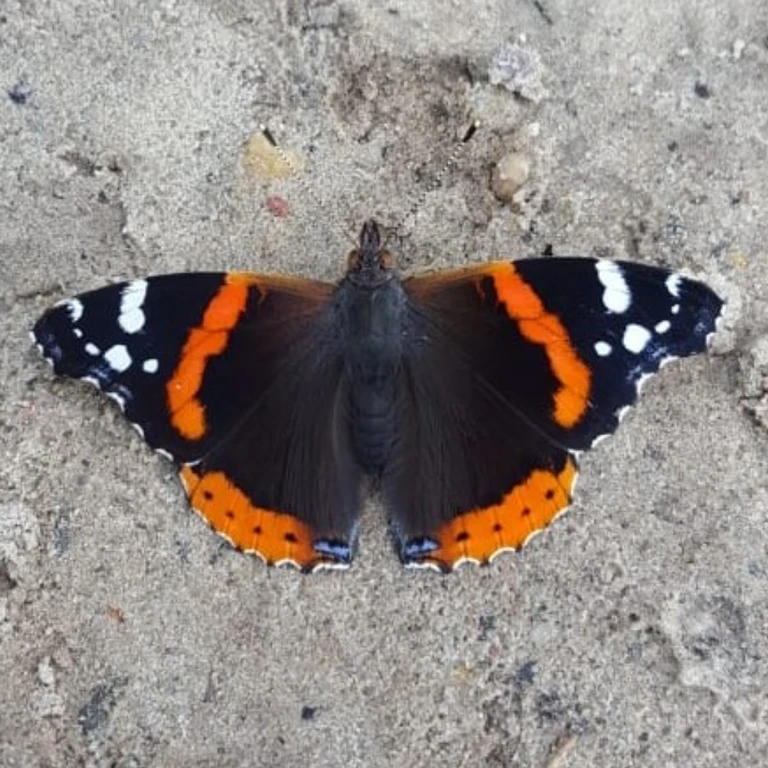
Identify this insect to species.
Vanessa atalanta
